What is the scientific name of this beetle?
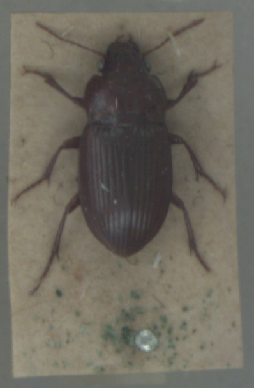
Amara fulva
